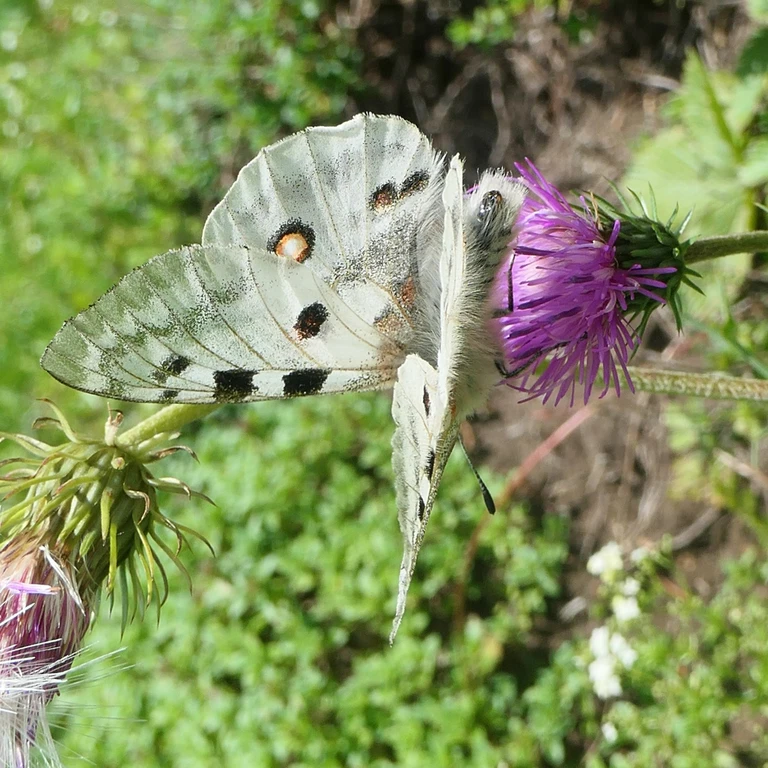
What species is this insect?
Parnassius apollo
